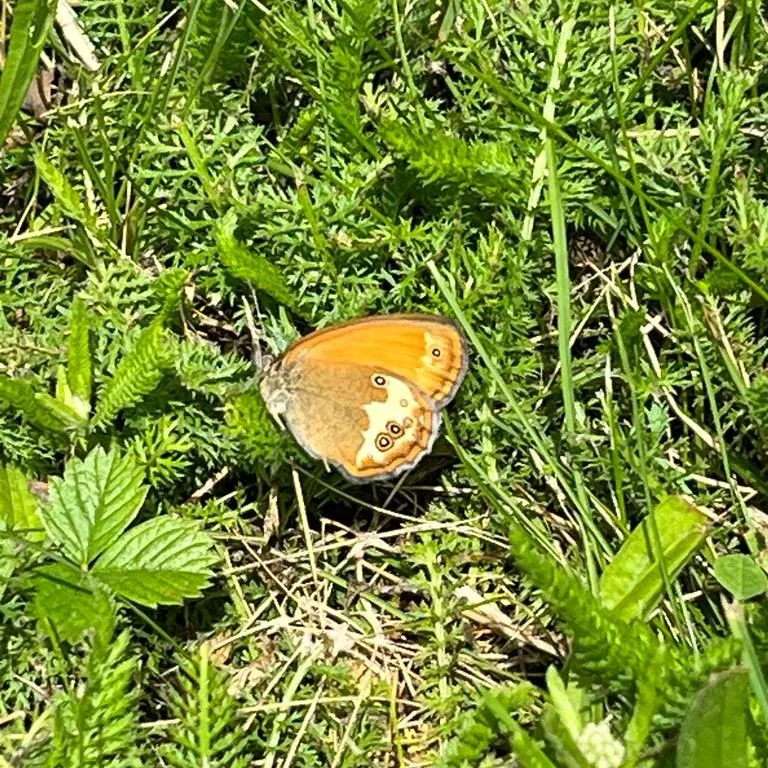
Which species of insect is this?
Coenonympha arcania
